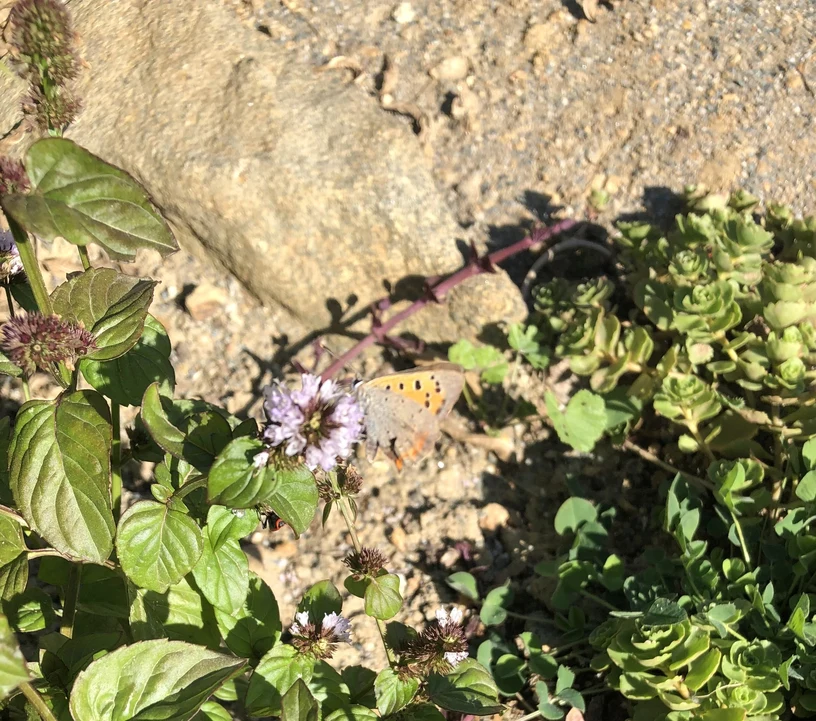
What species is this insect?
Lycaena phlaeas
